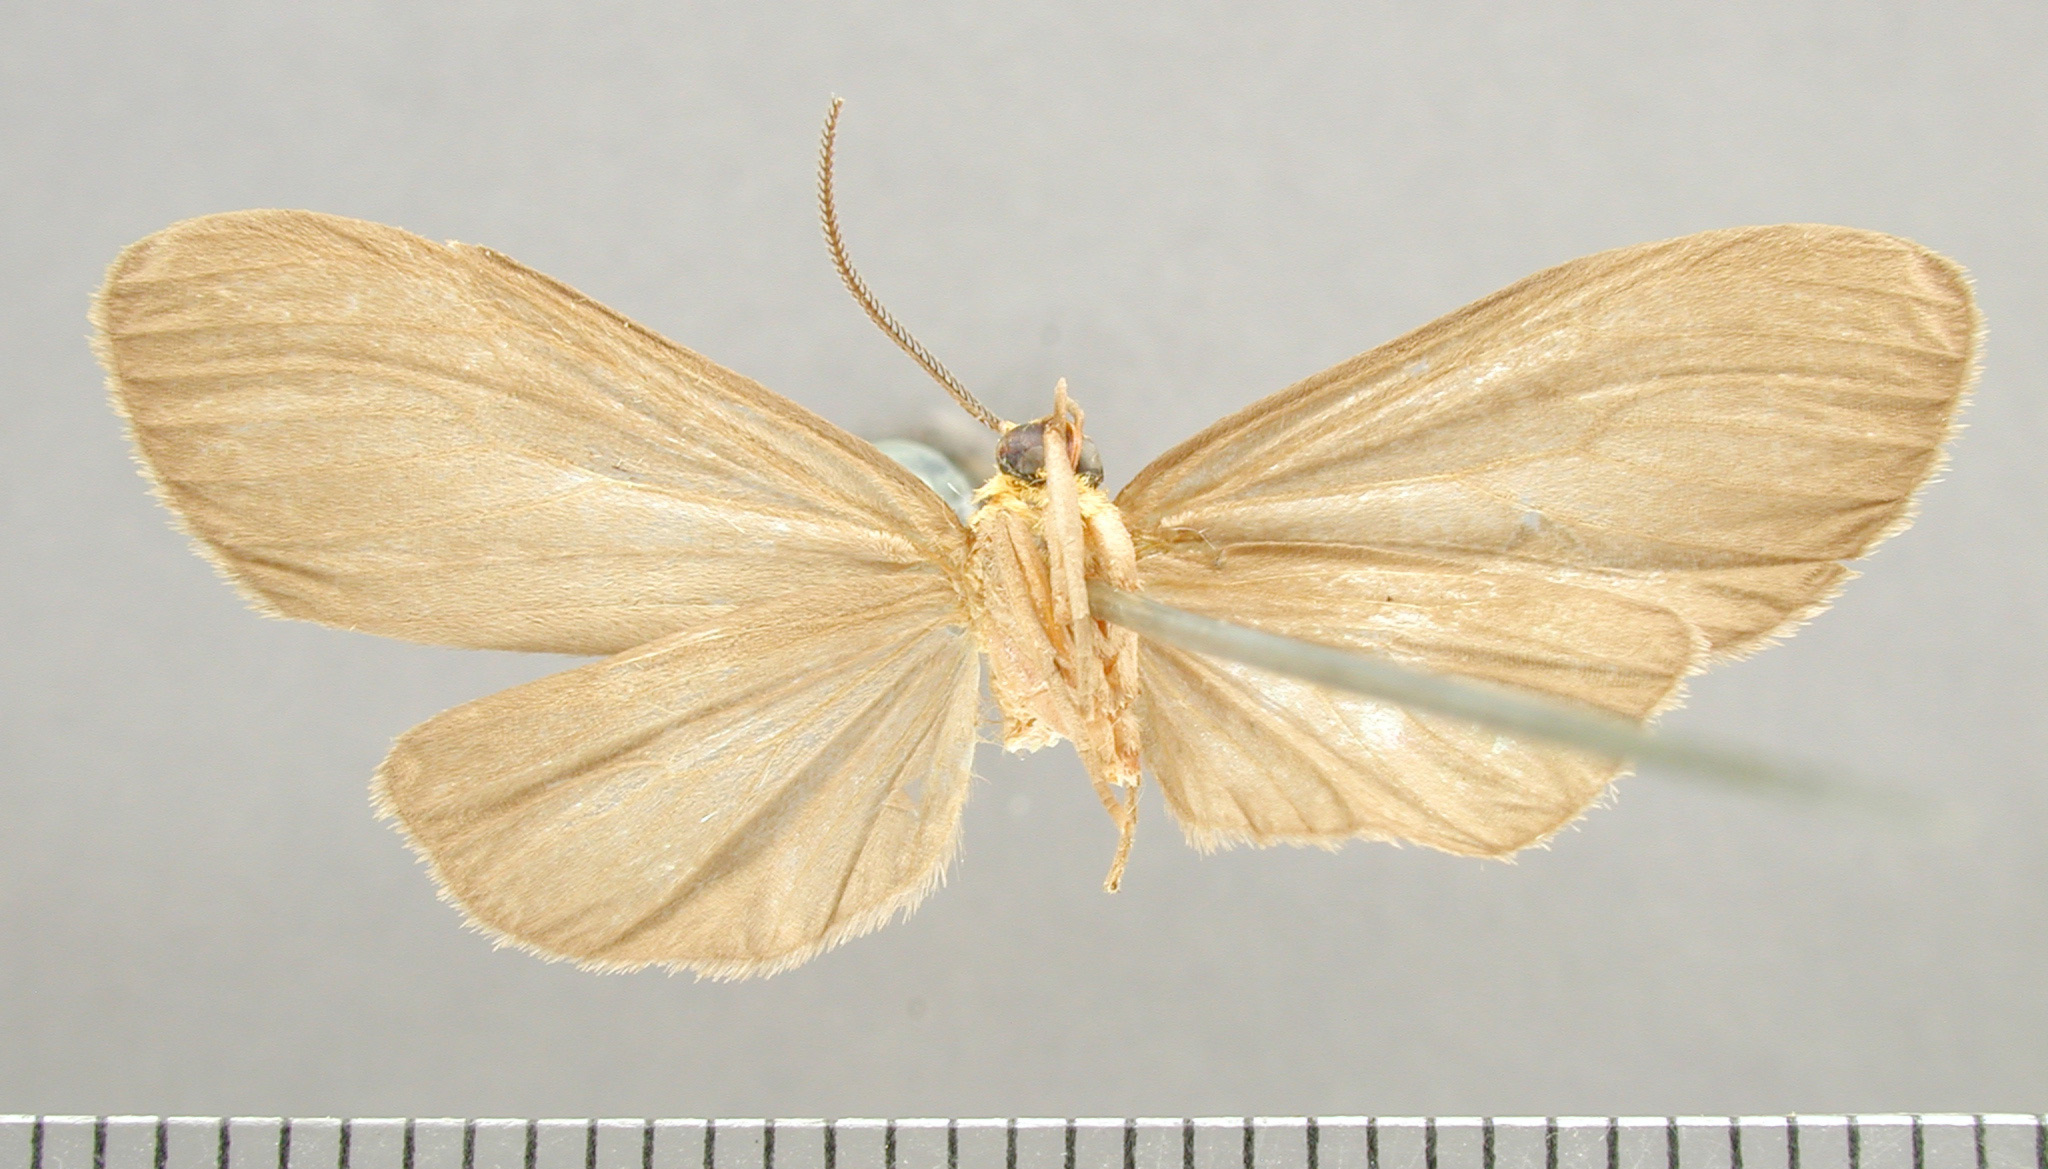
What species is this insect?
Agaraea inconspicua
